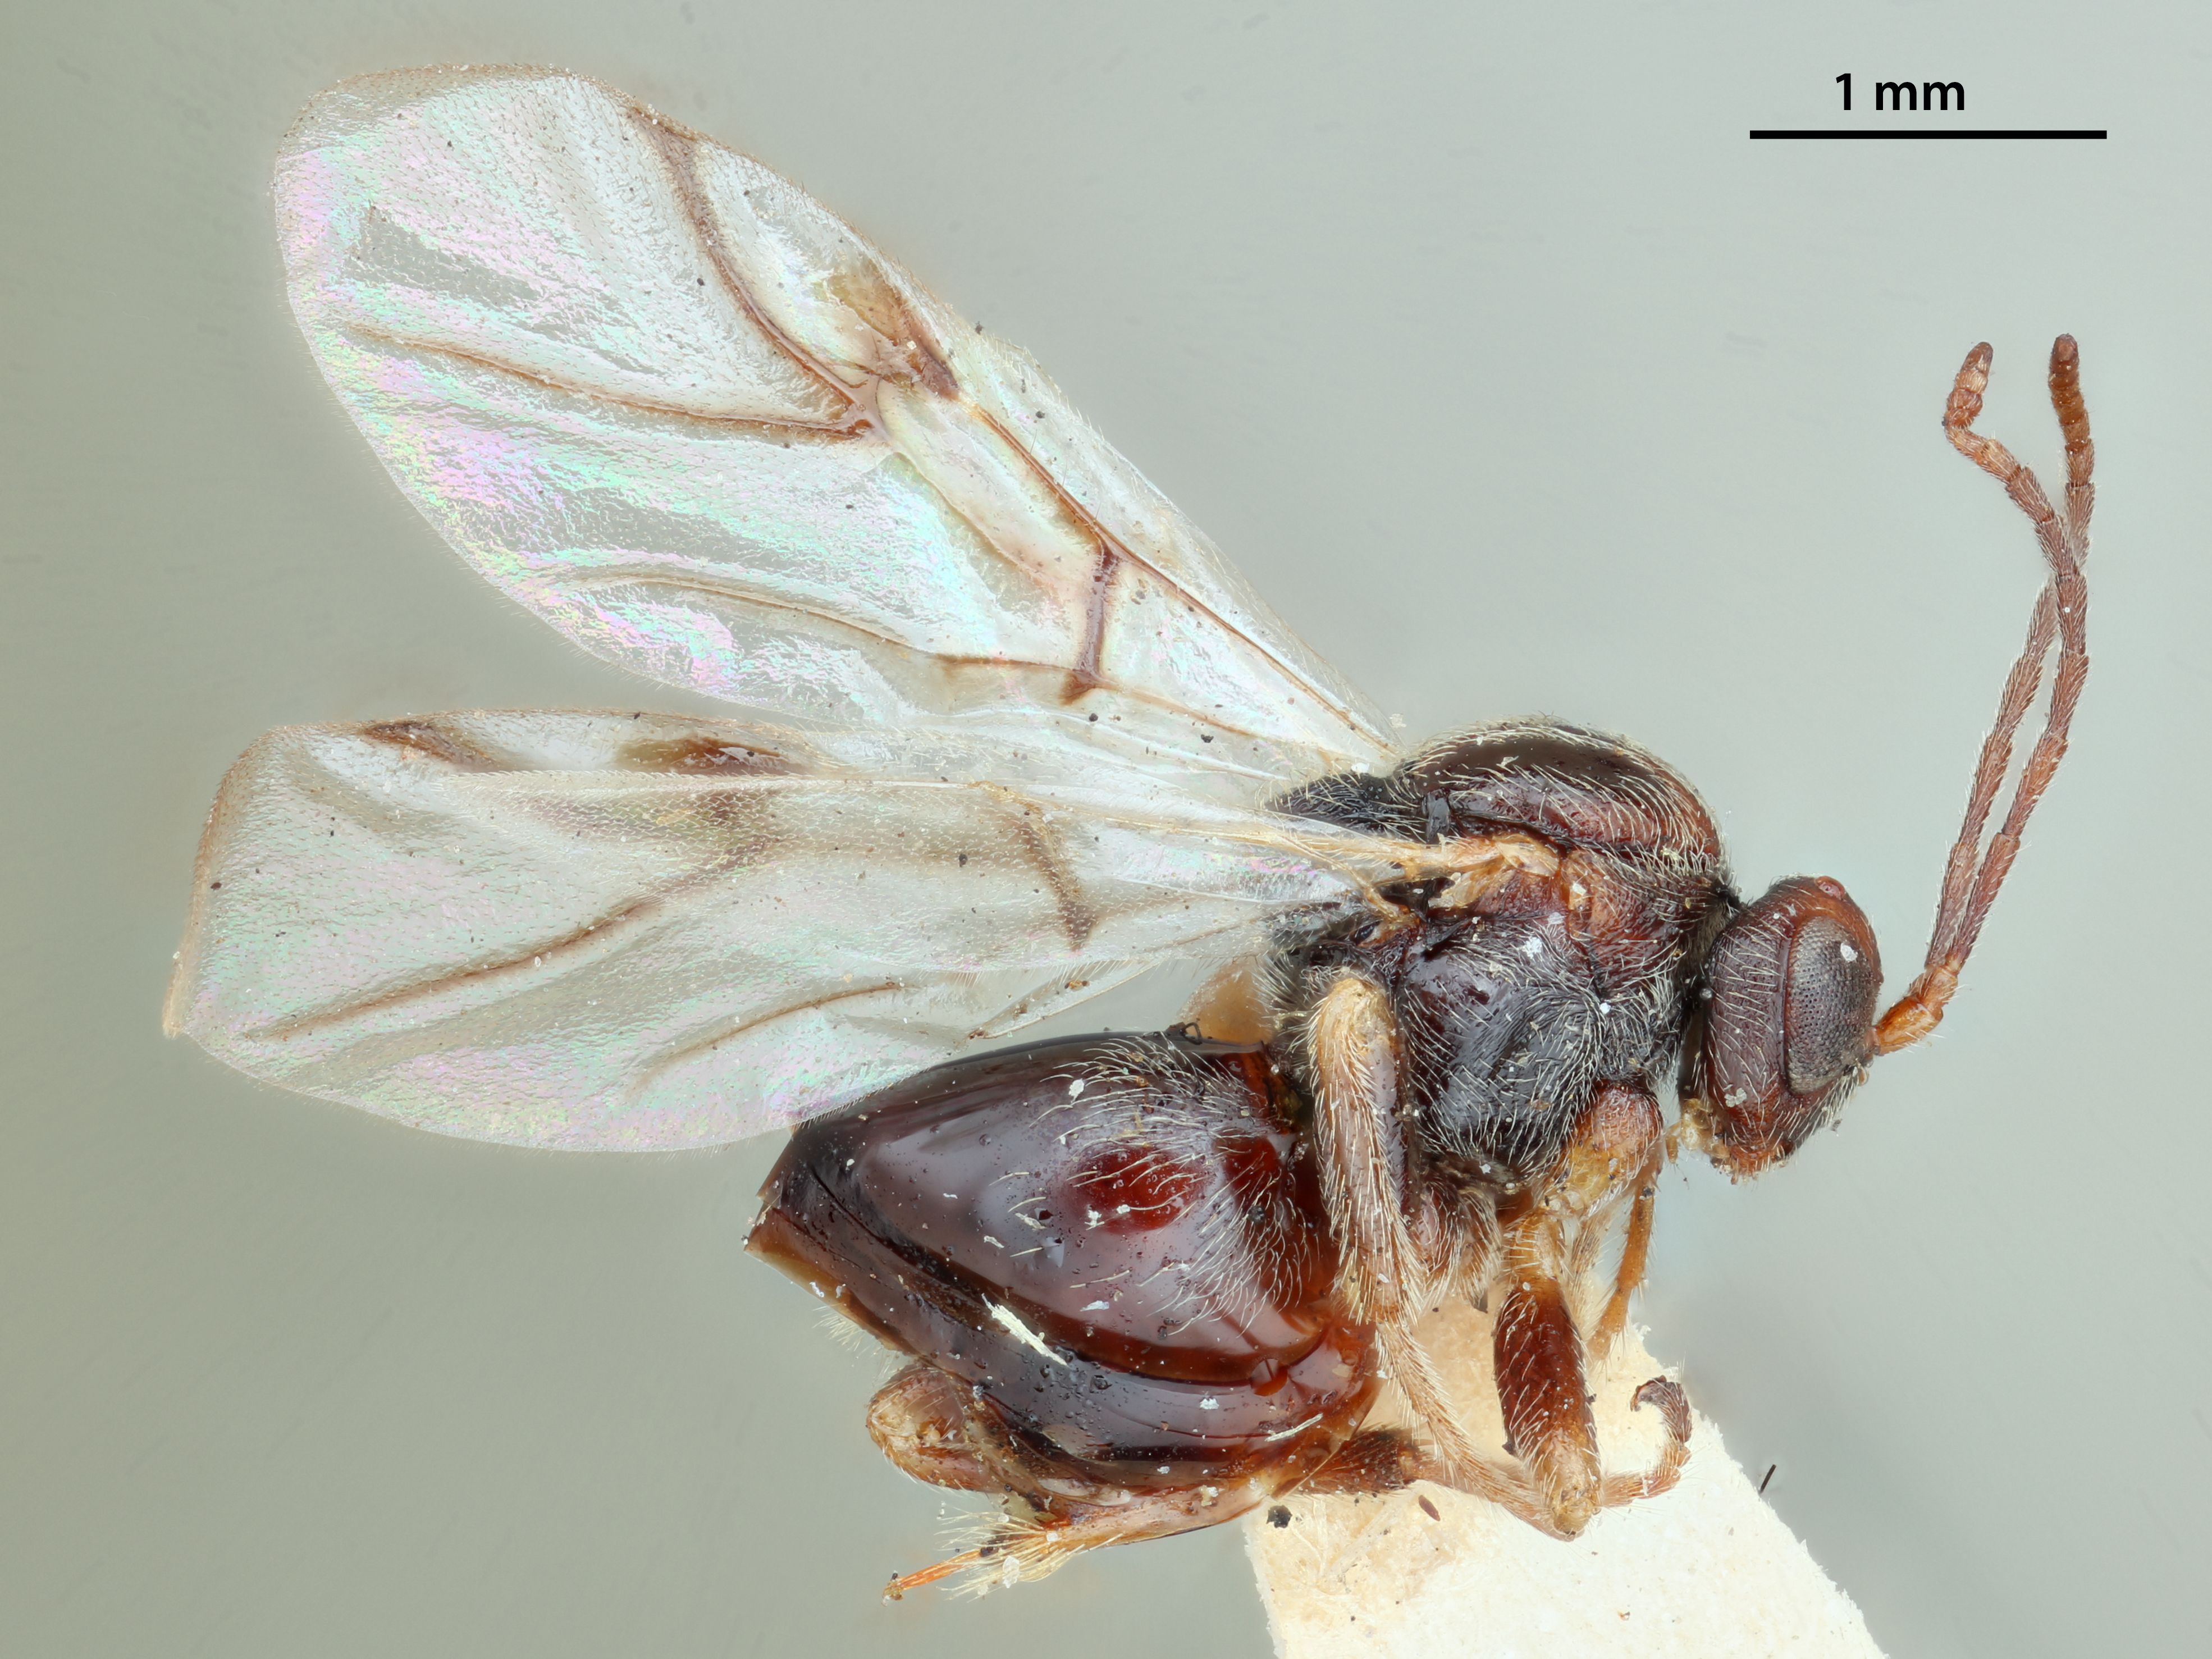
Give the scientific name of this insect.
Diplolepis unica
